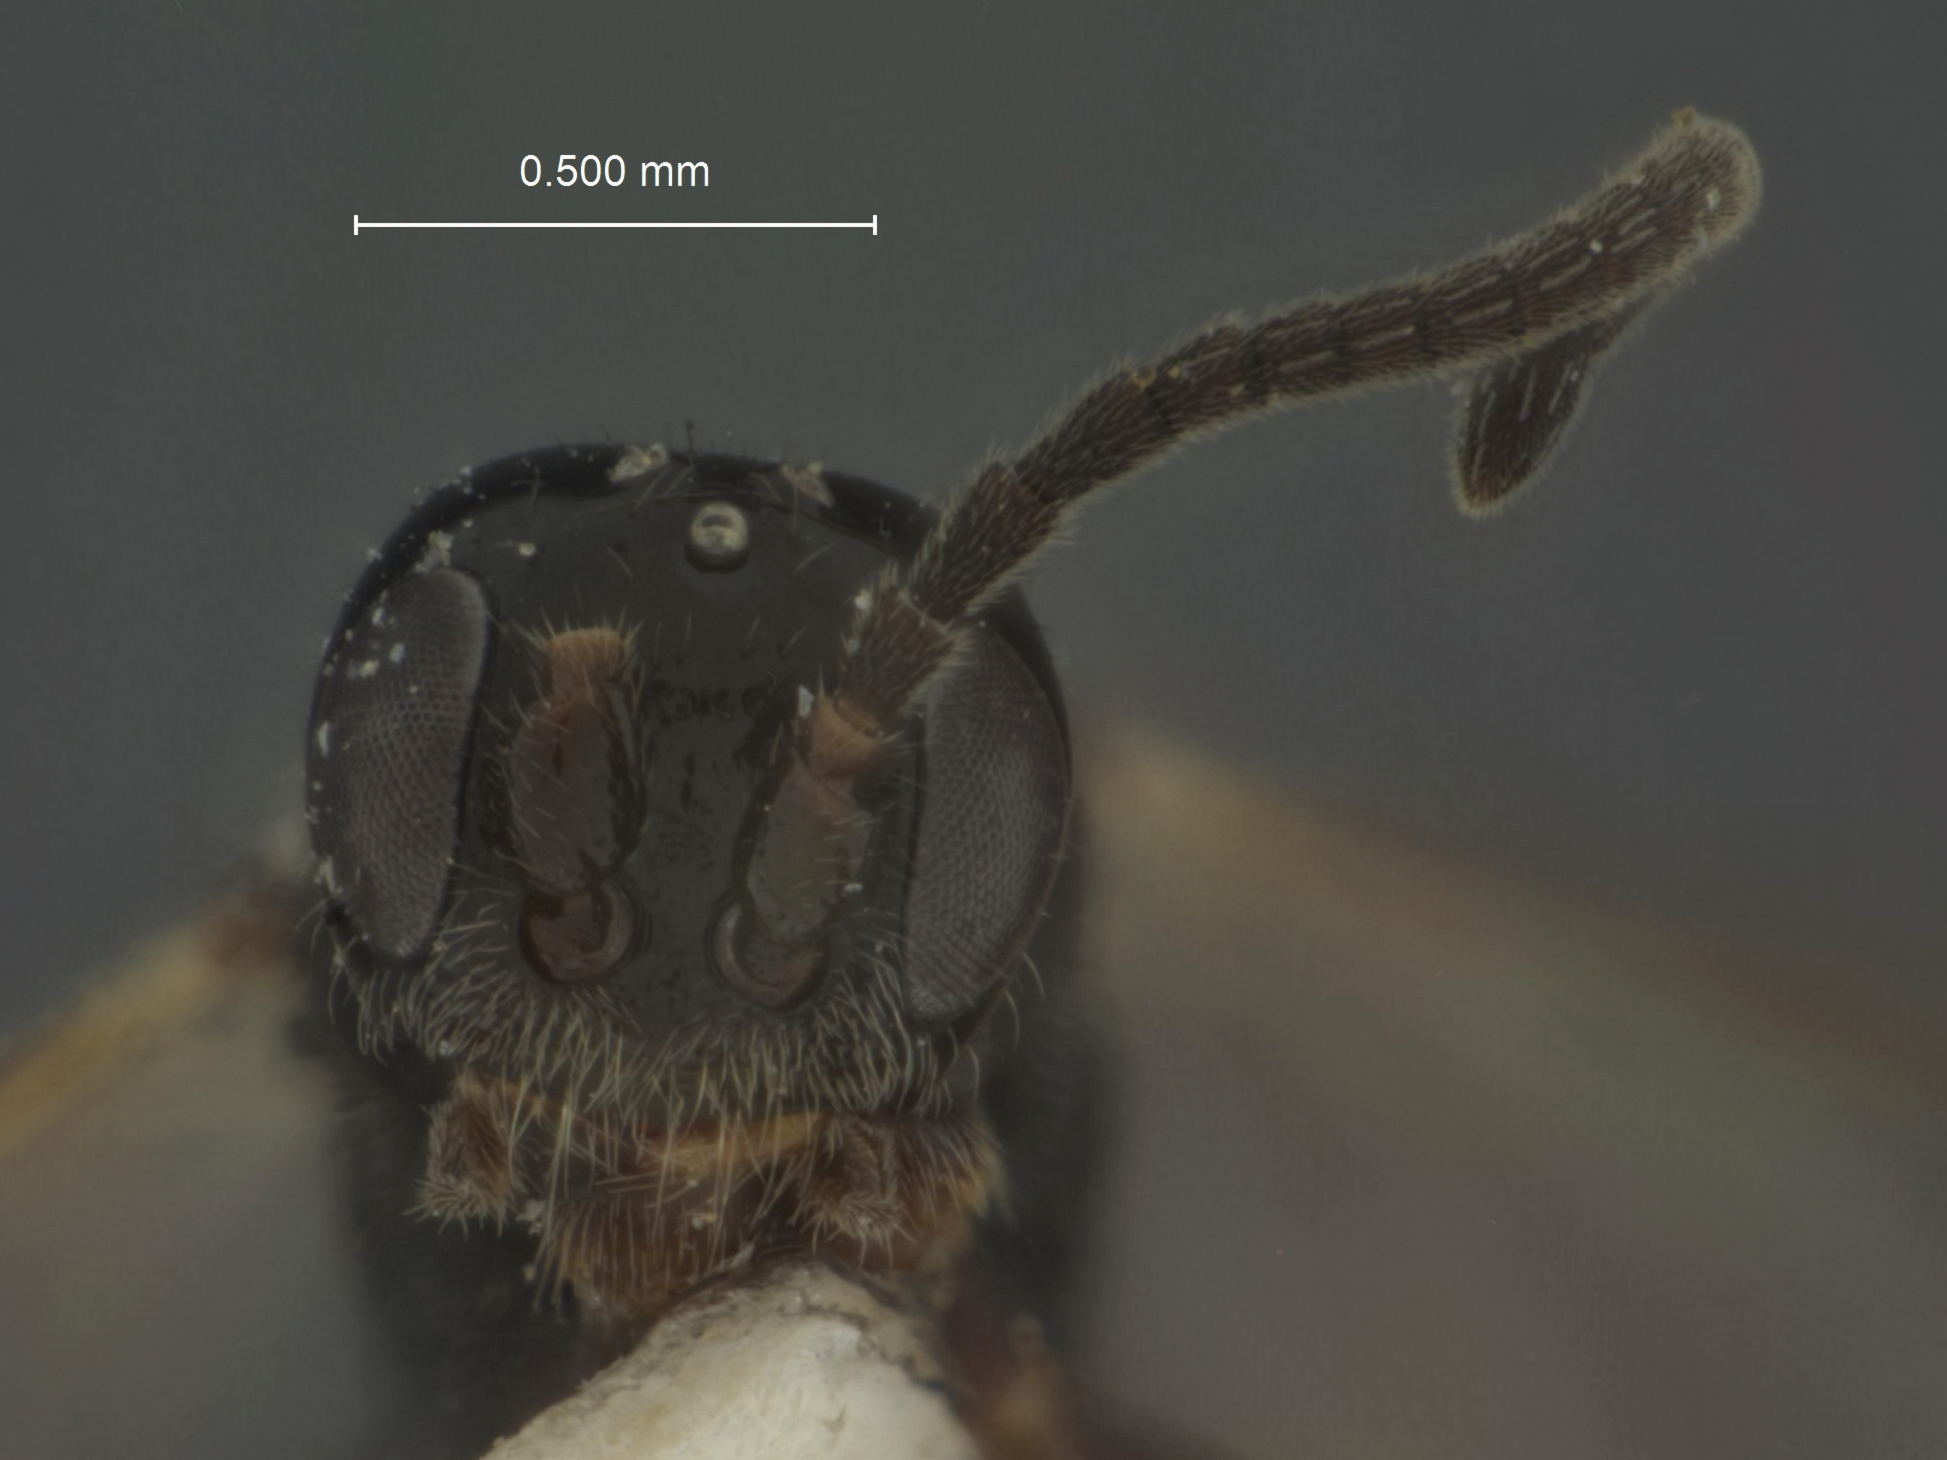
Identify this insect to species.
Bathymetis confusa
